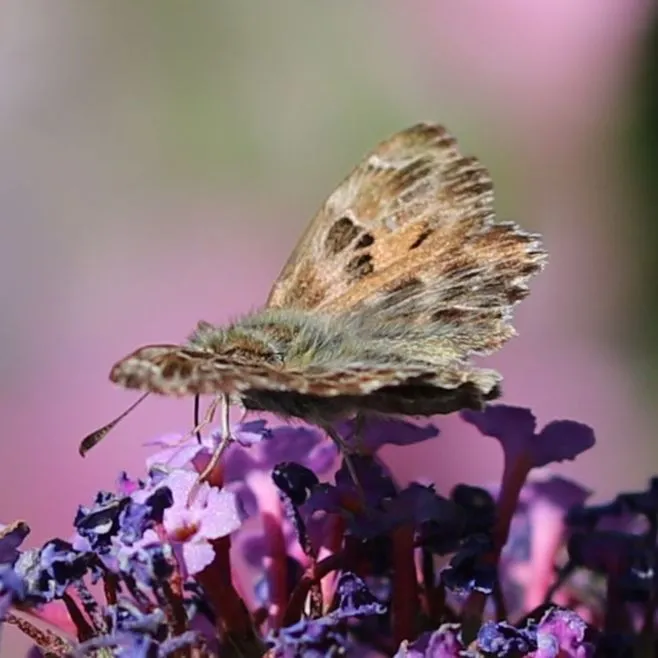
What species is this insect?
Carcharodus alceae
